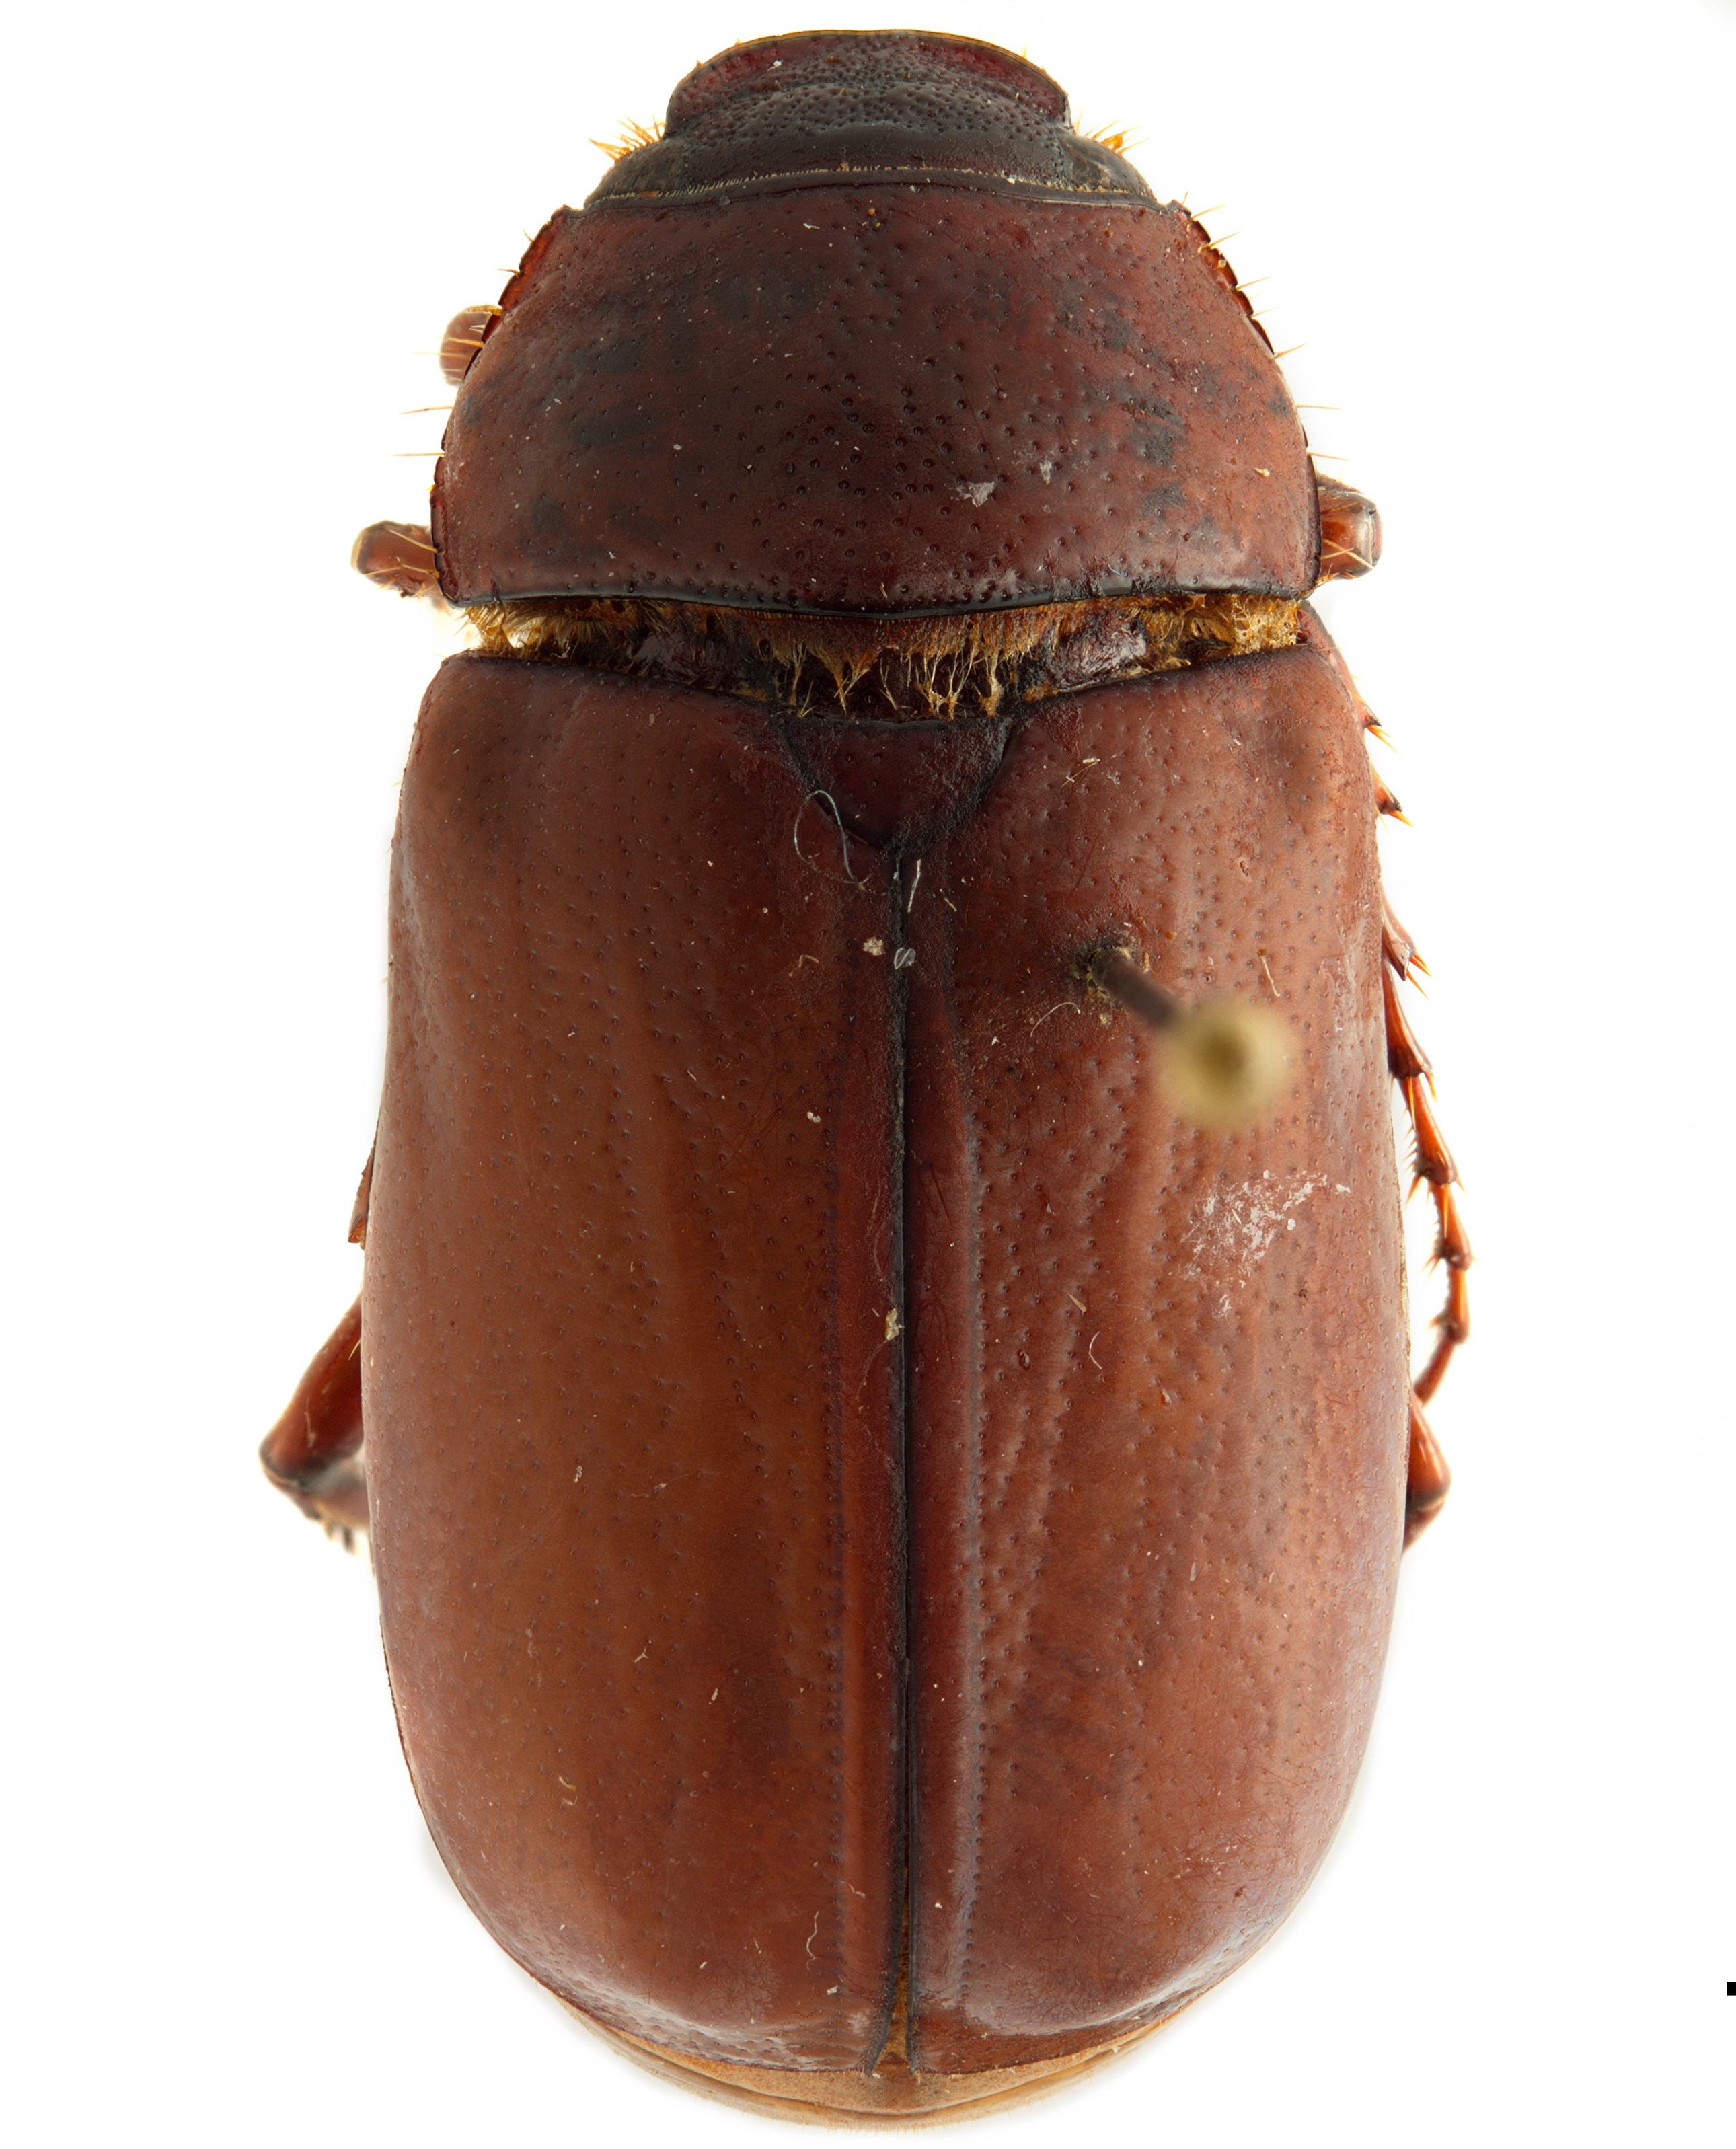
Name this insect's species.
Phyllophaga plaei
